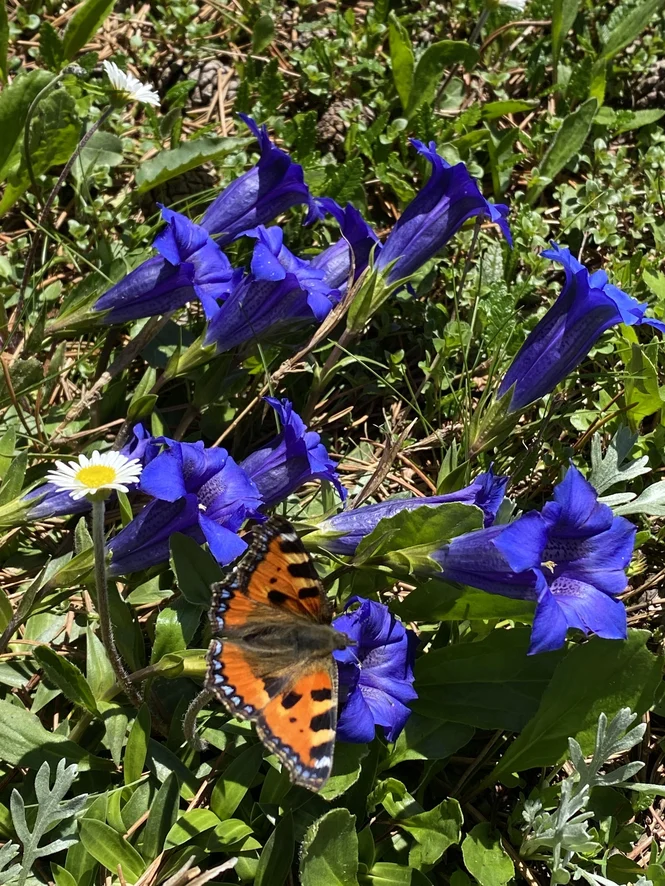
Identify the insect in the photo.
Aglais urticae
